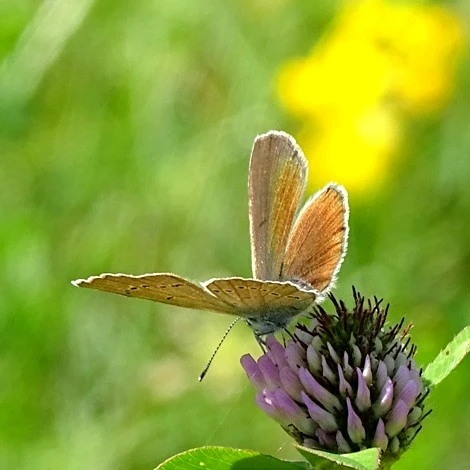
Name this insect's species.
Cyaniris semiargus
